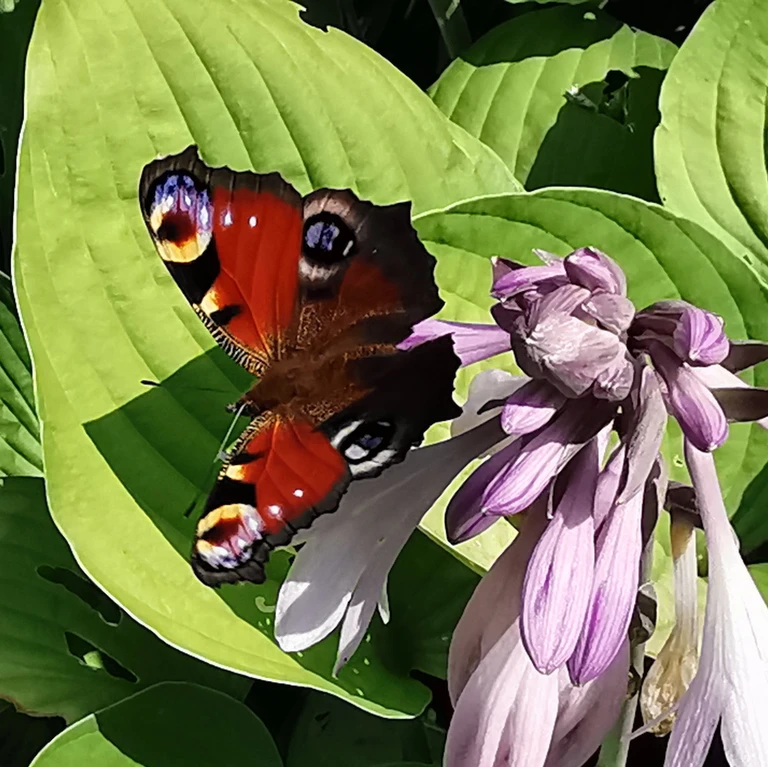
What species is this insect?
Aglais io
